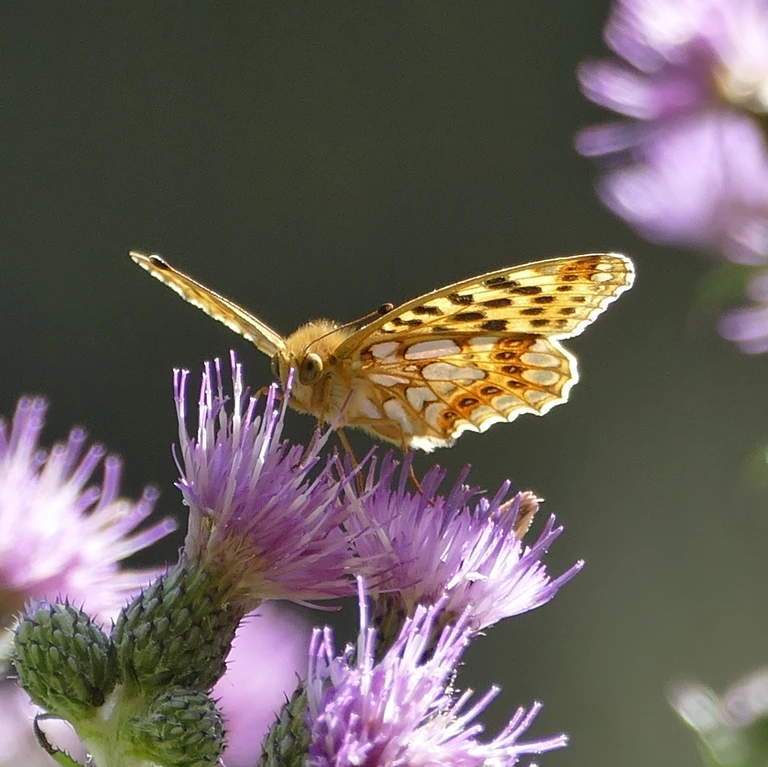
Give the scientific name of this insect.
Issoria lathonia
